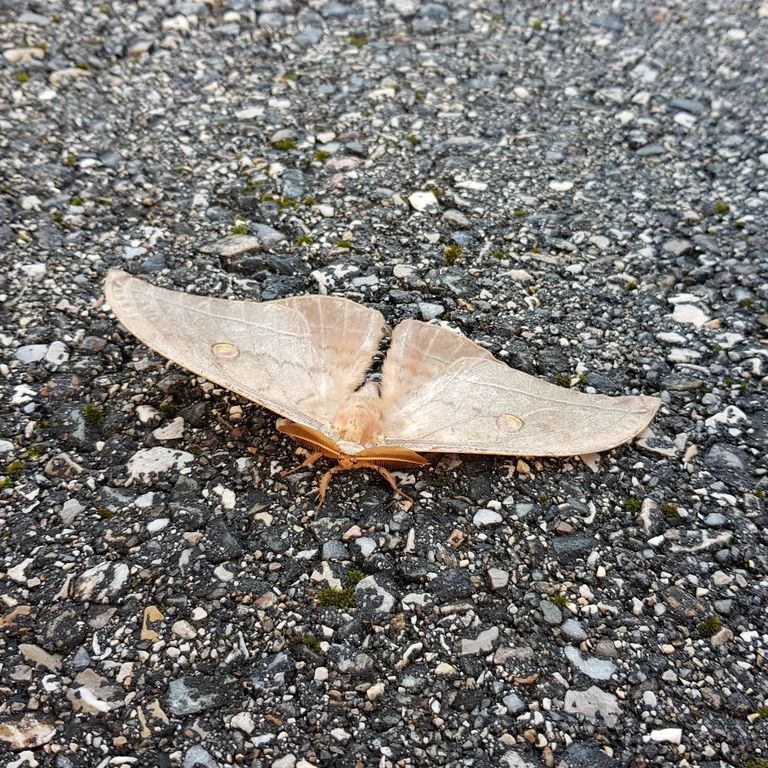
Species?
Antheraea yamamai
